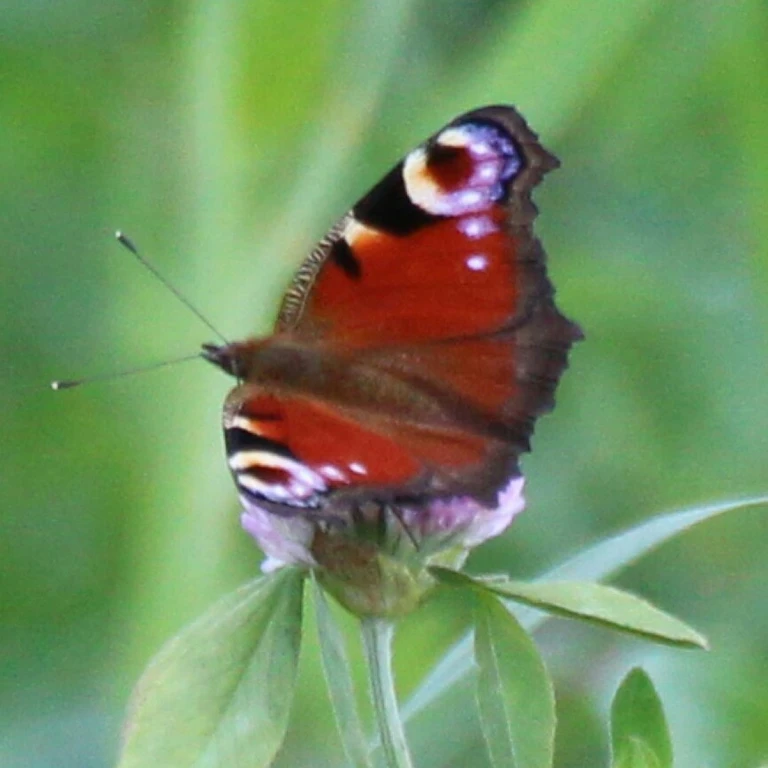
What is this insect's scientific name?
Aglais io
